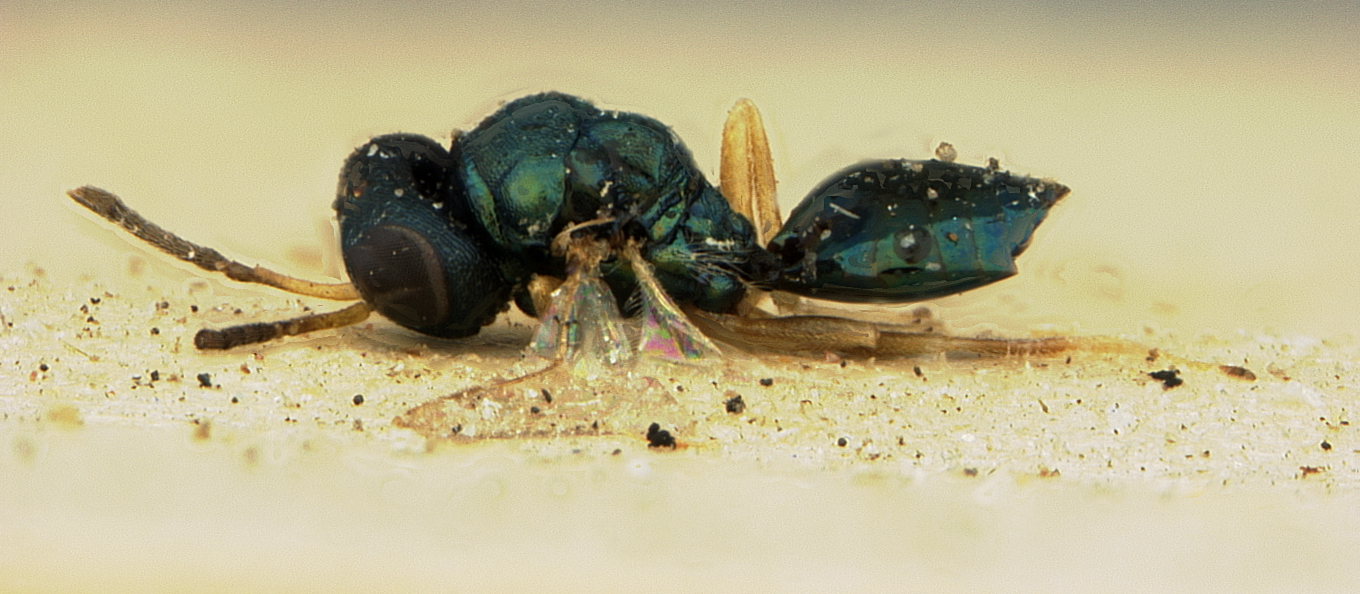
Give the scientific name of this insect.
Pachyneura mitsukurii
